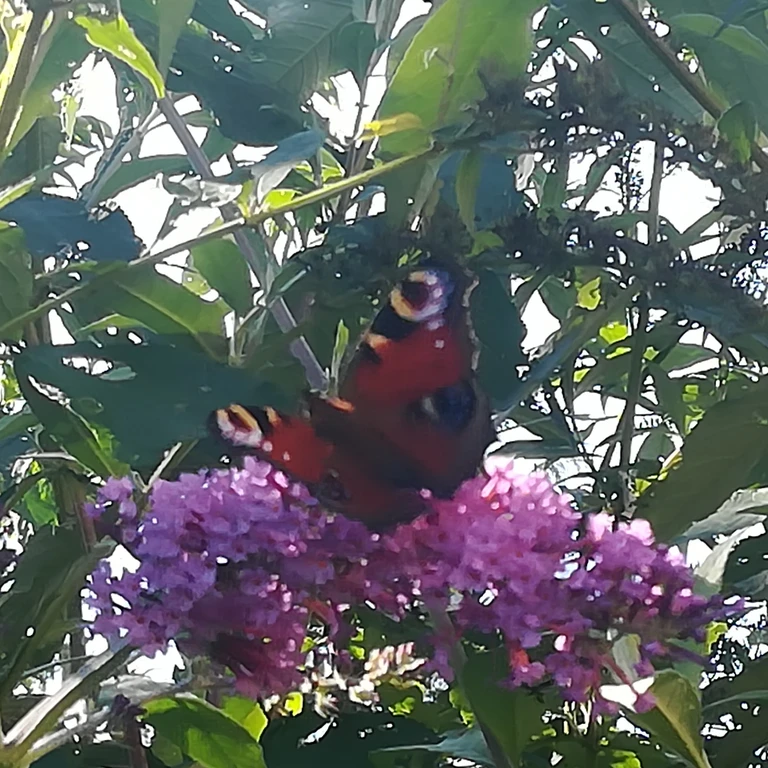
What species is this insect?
Aglais io
